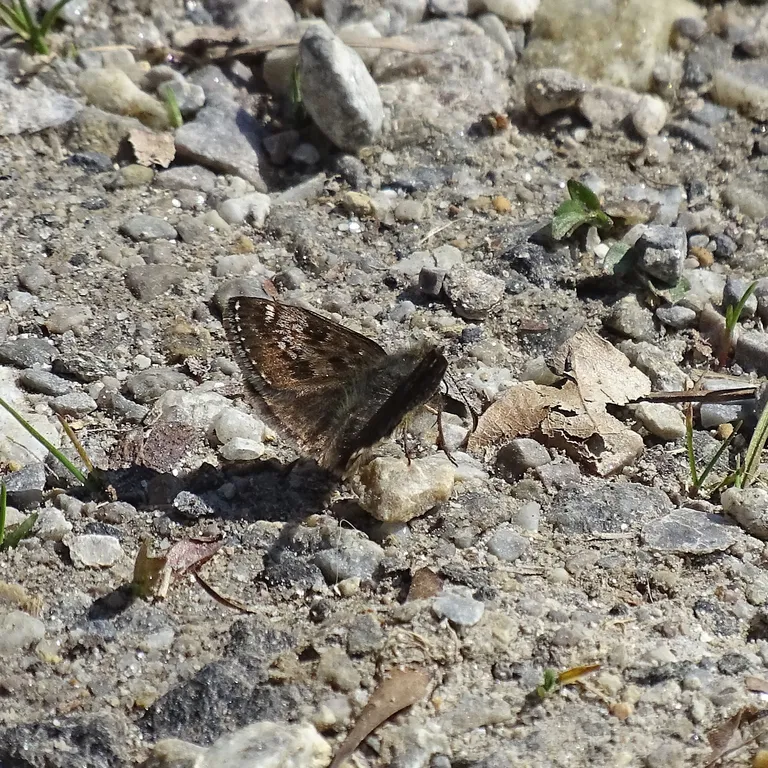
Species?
Erynnis tages
